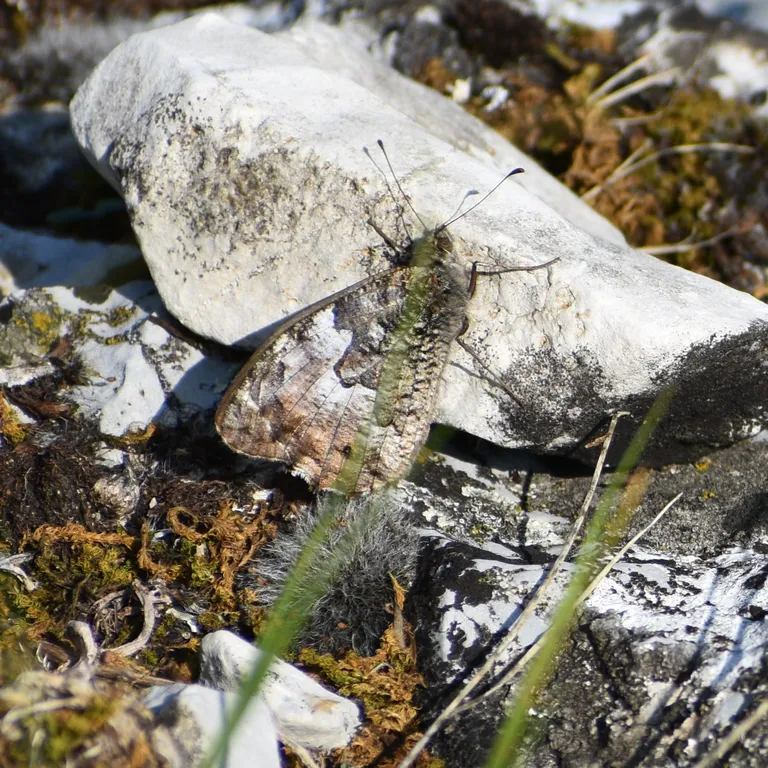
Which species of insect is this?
Hipparchia semele
